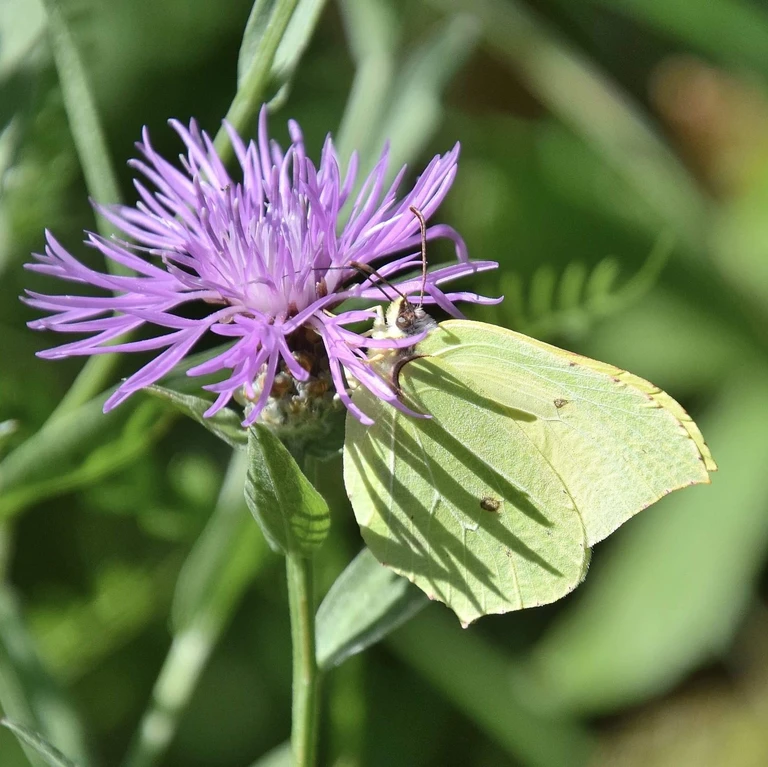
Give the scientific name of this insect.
Gonepteryx rhamni
